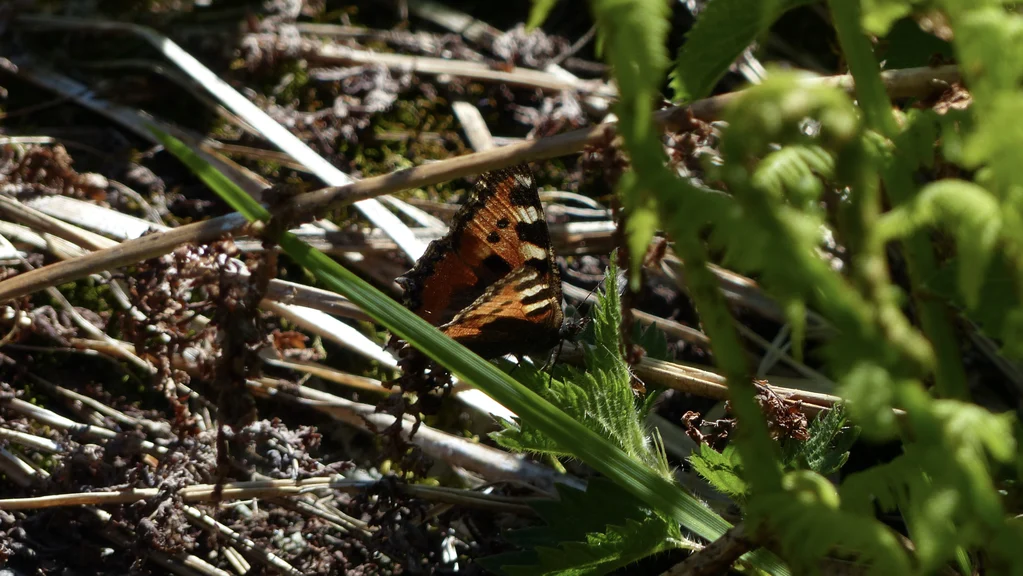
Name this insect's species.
Aglais urticae
